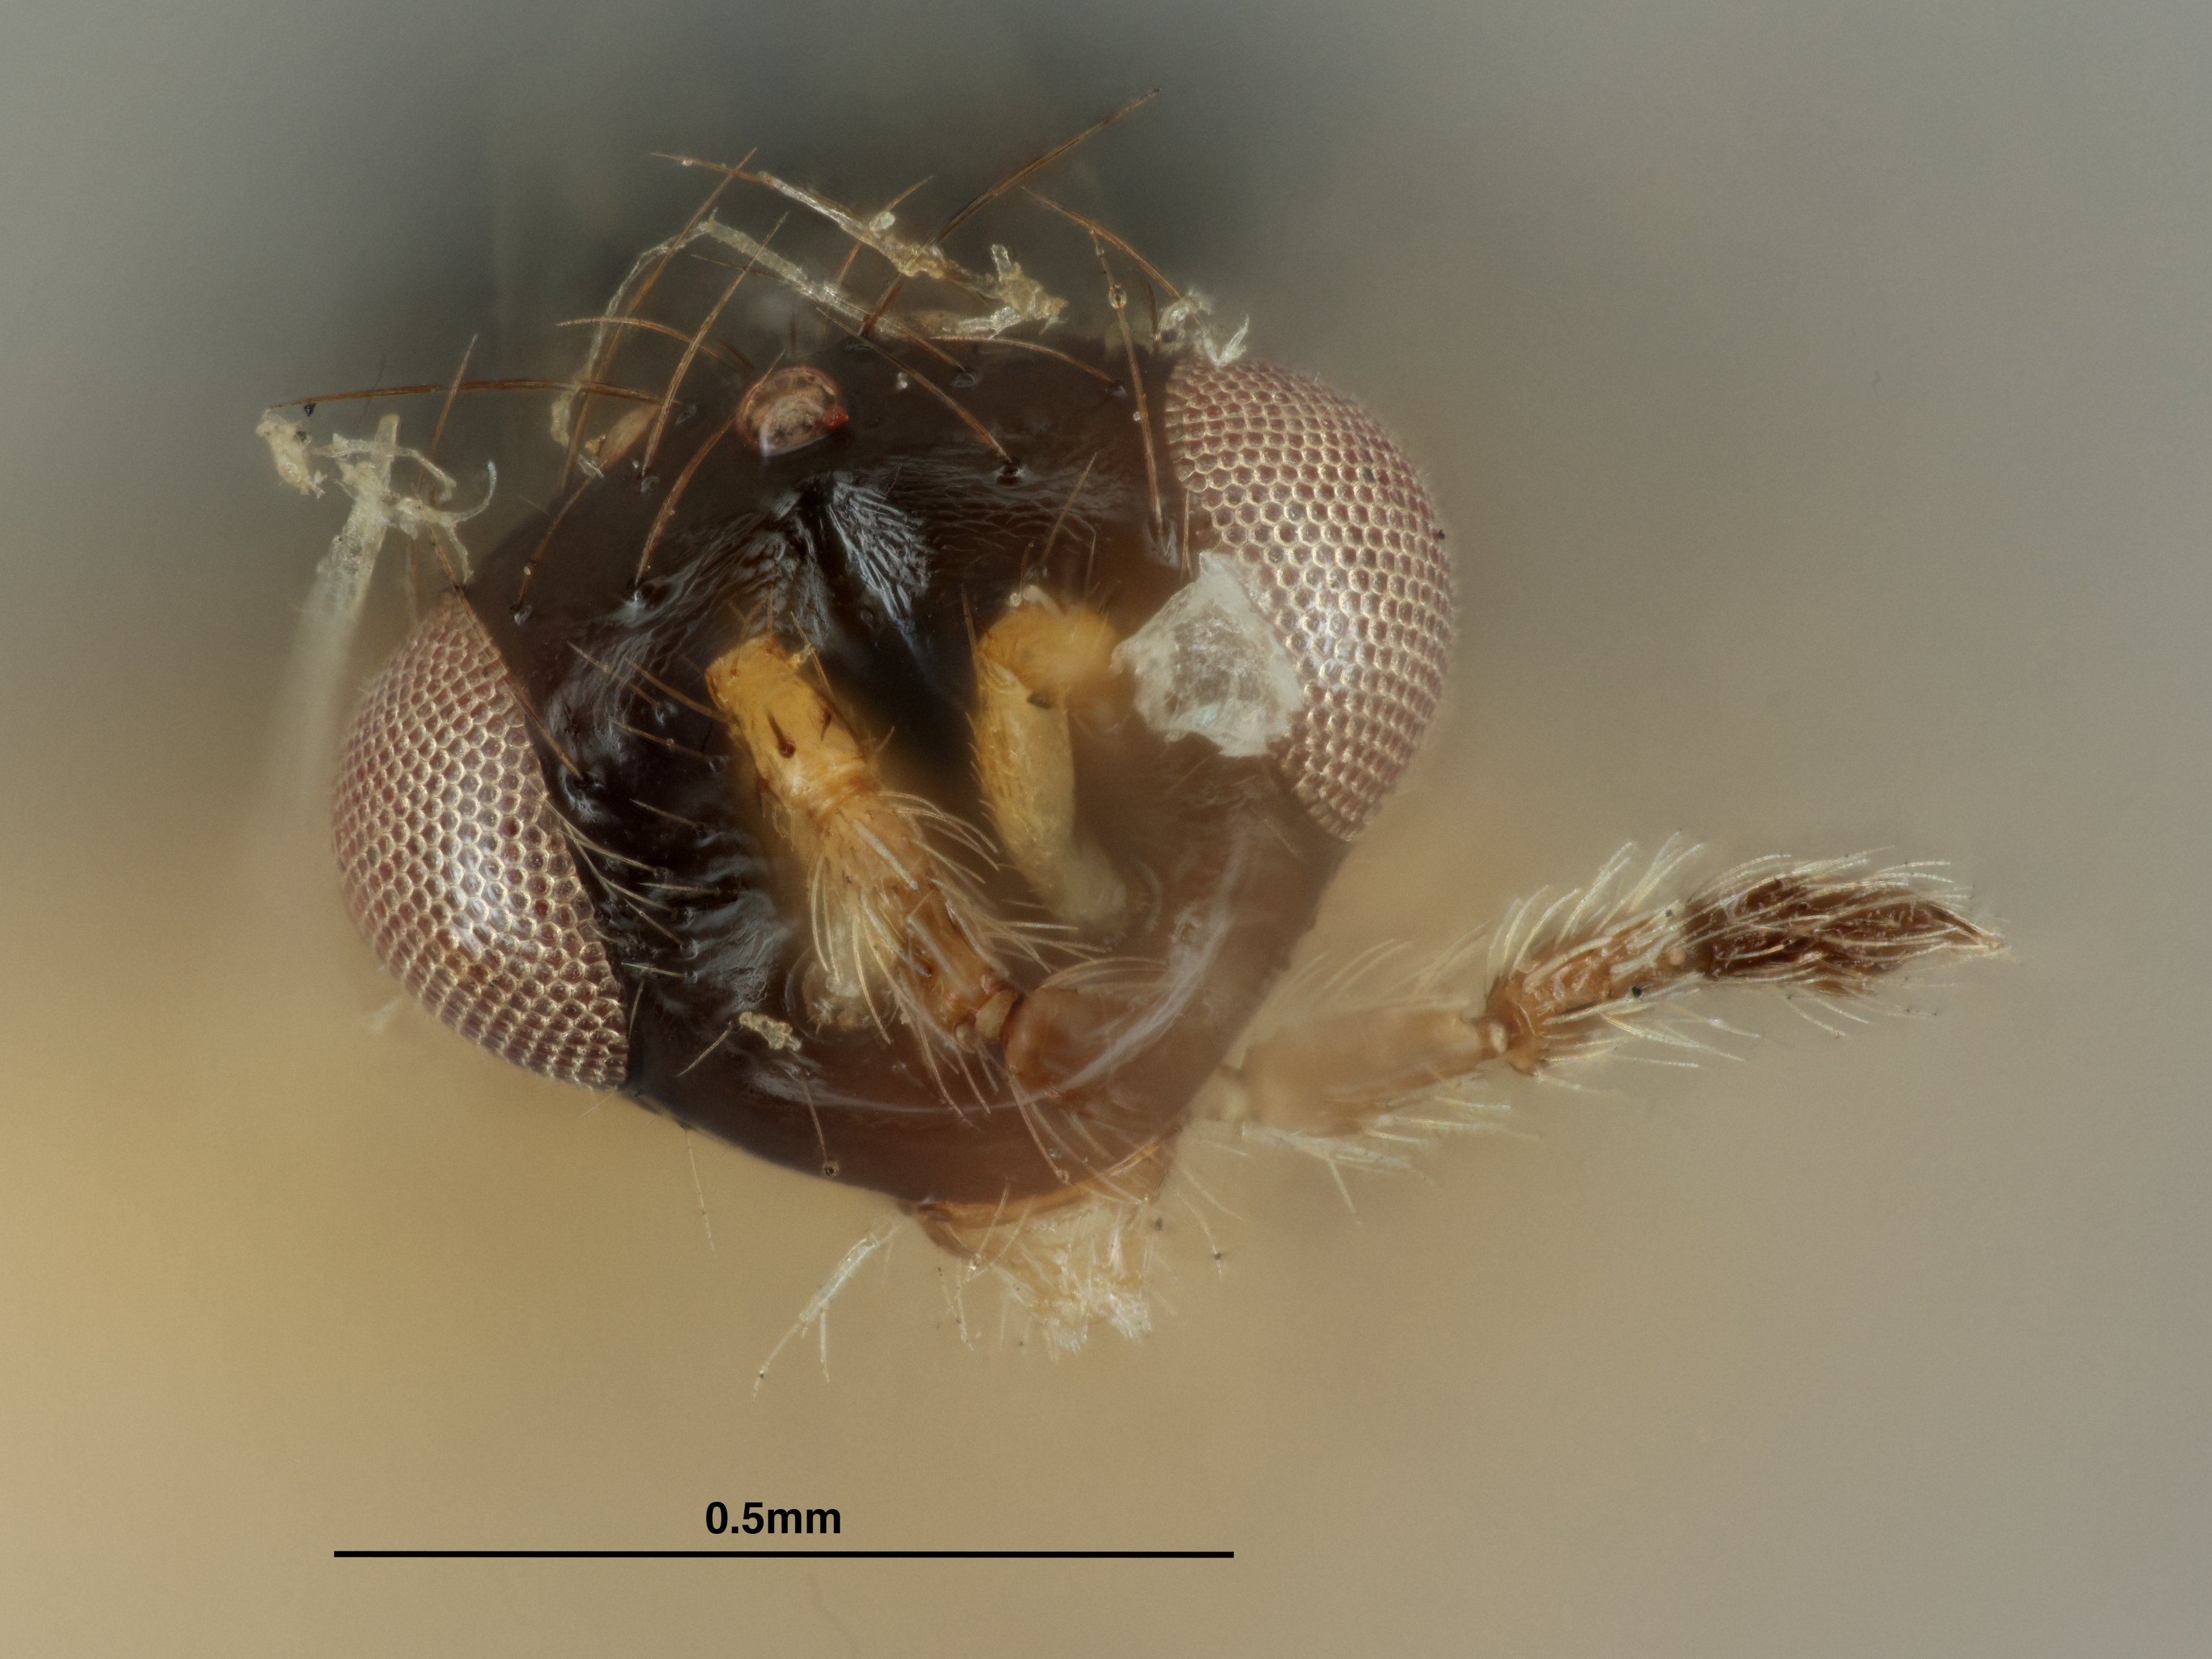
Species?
Euplectrus ceylonensis
